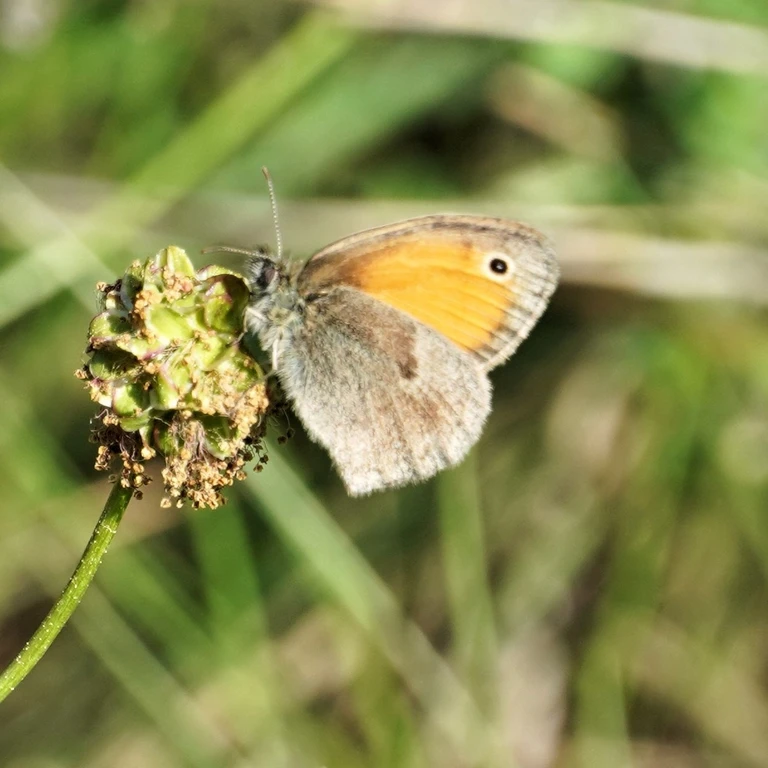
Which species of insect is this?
Coenonympha pamphilus
